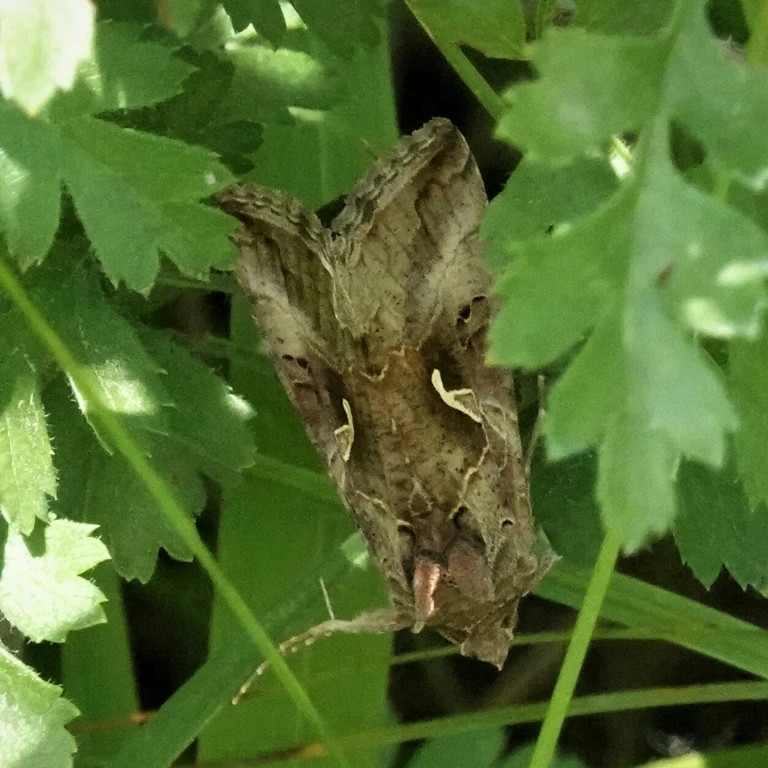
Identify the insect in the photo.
Autographa gamma
